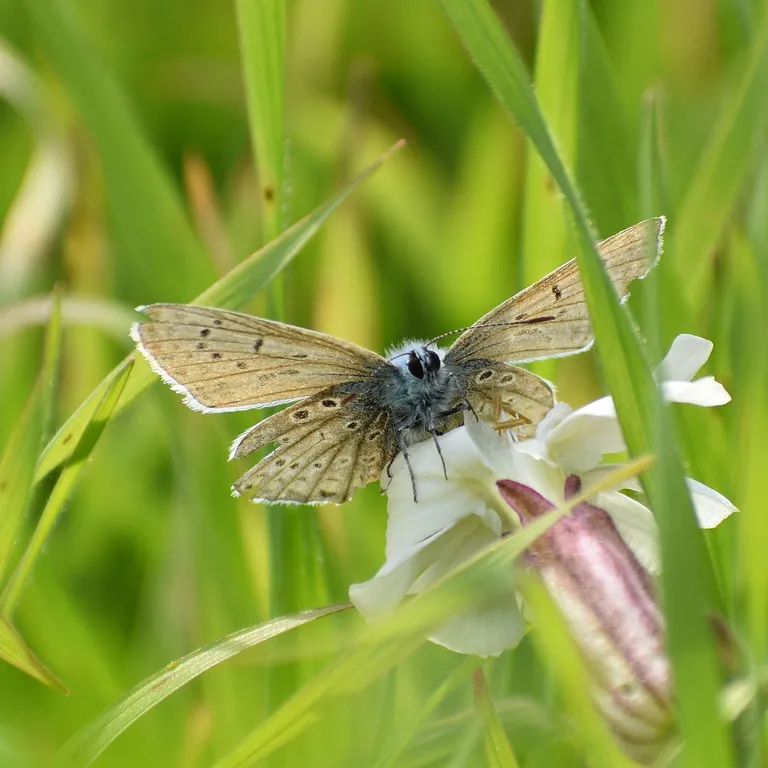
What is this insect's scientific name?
Polyommatus icarus
